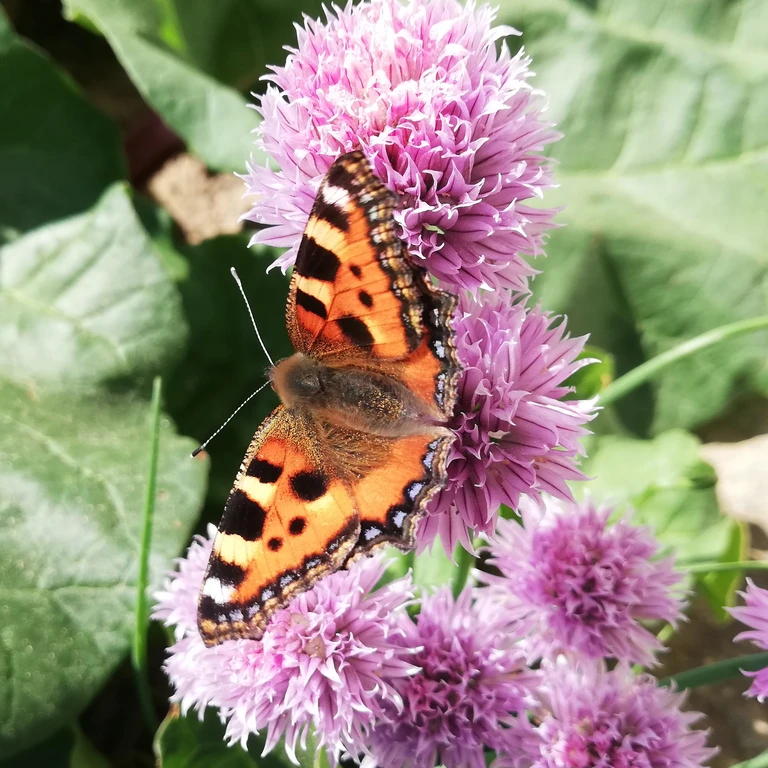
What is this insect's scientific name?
Aglais urticae
